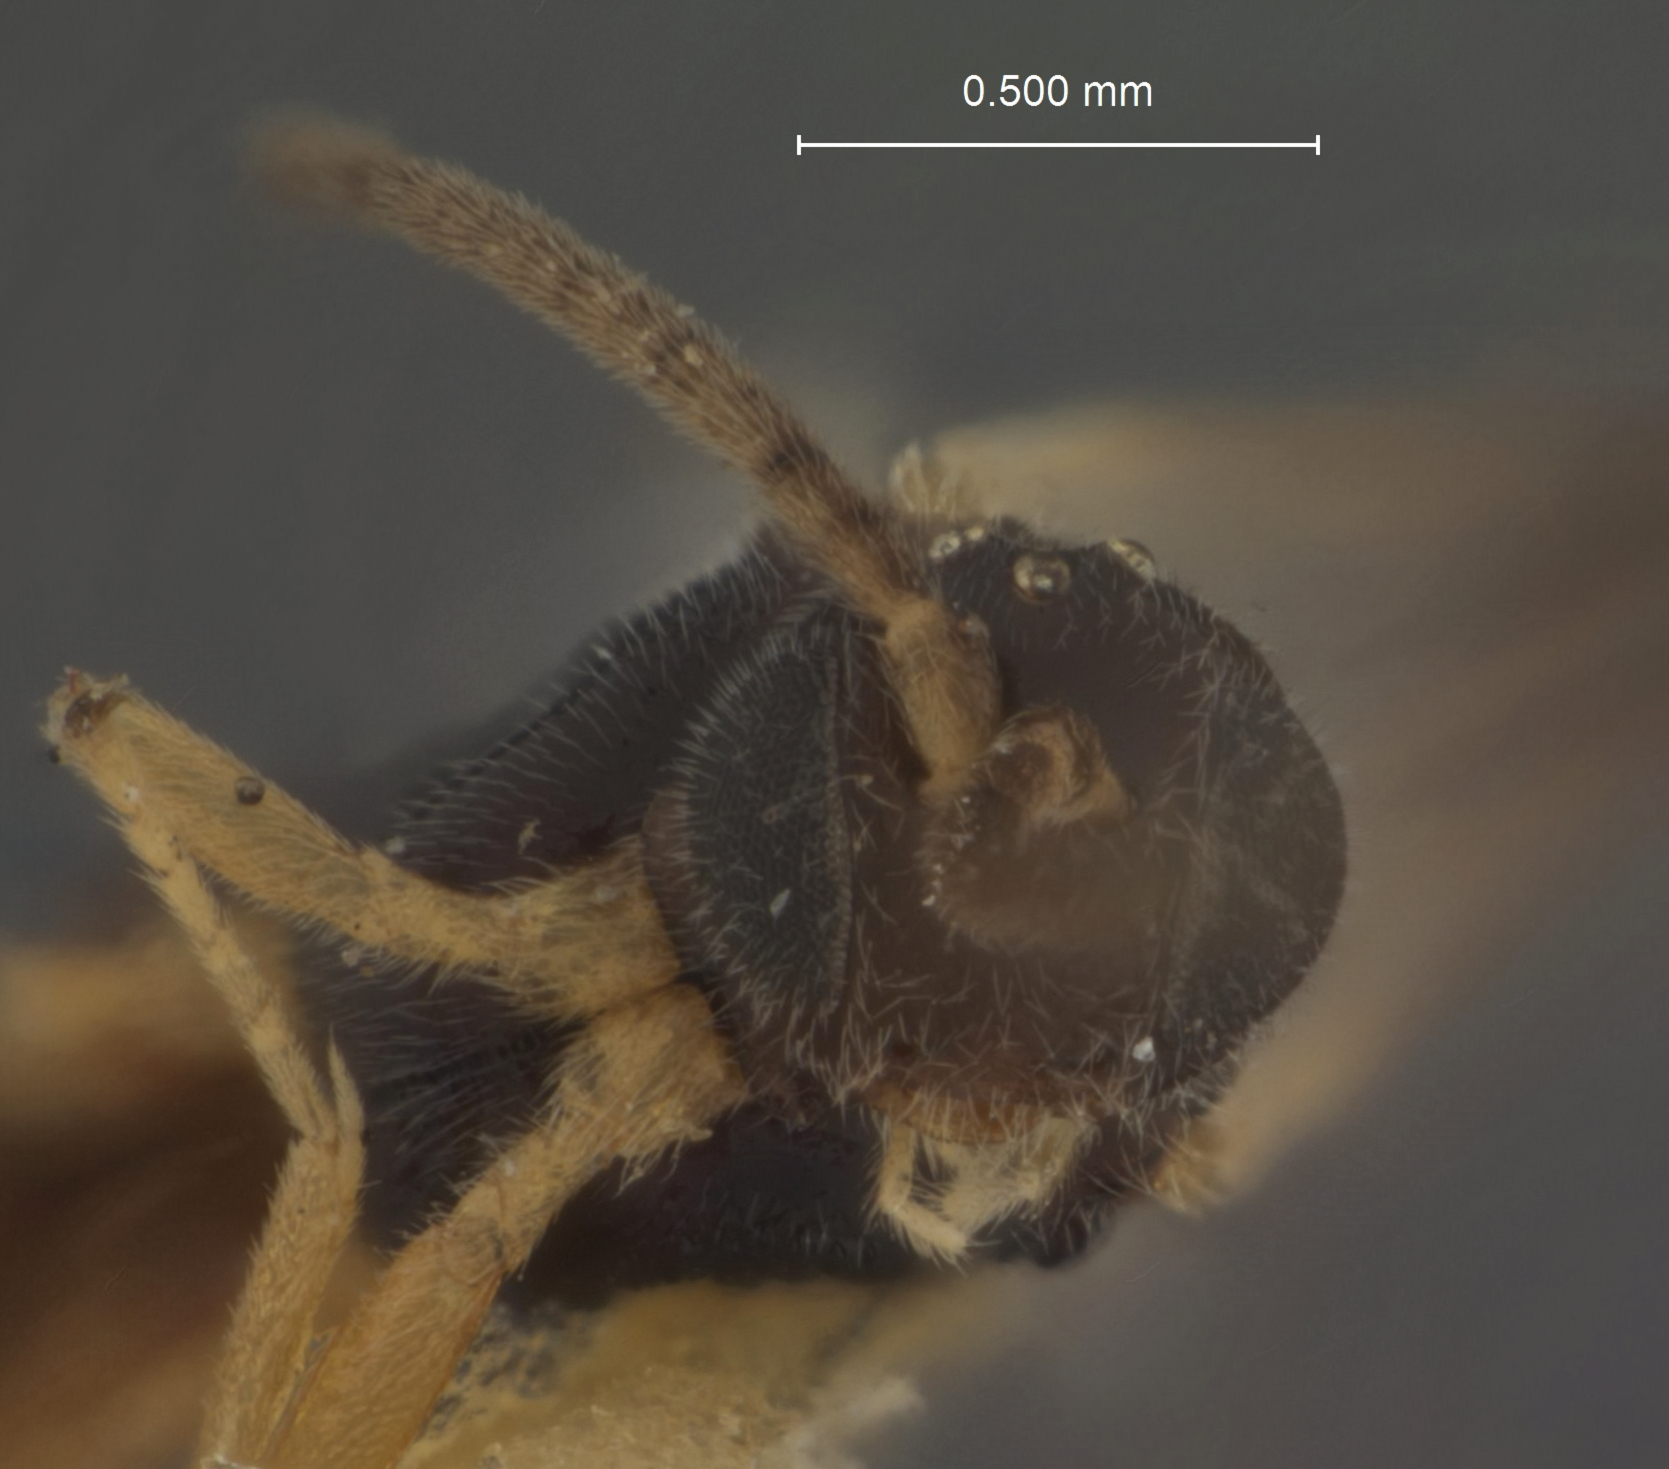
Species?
Apanteles mayaguezensis
